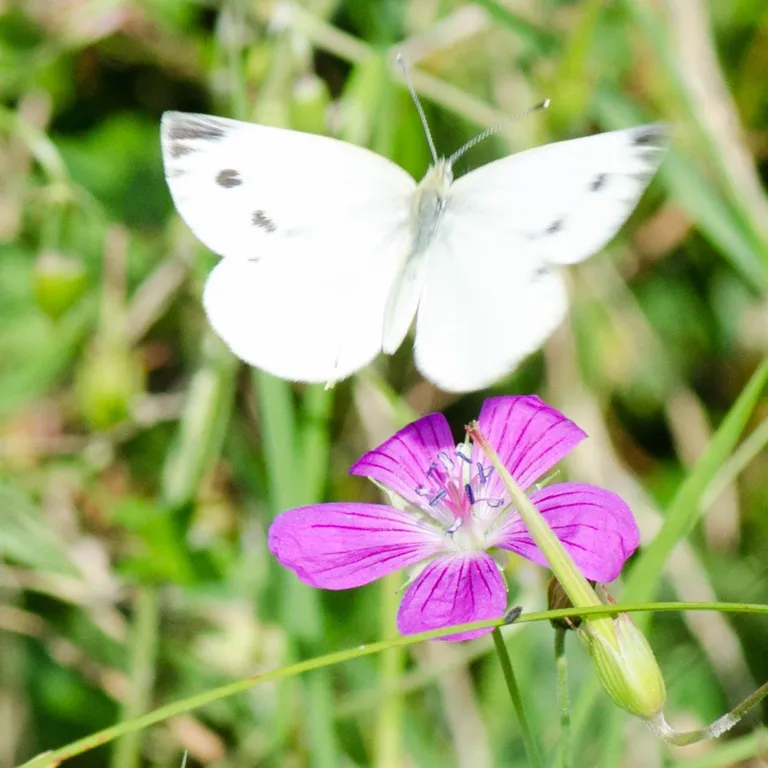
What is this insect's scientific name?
Pieris napi
